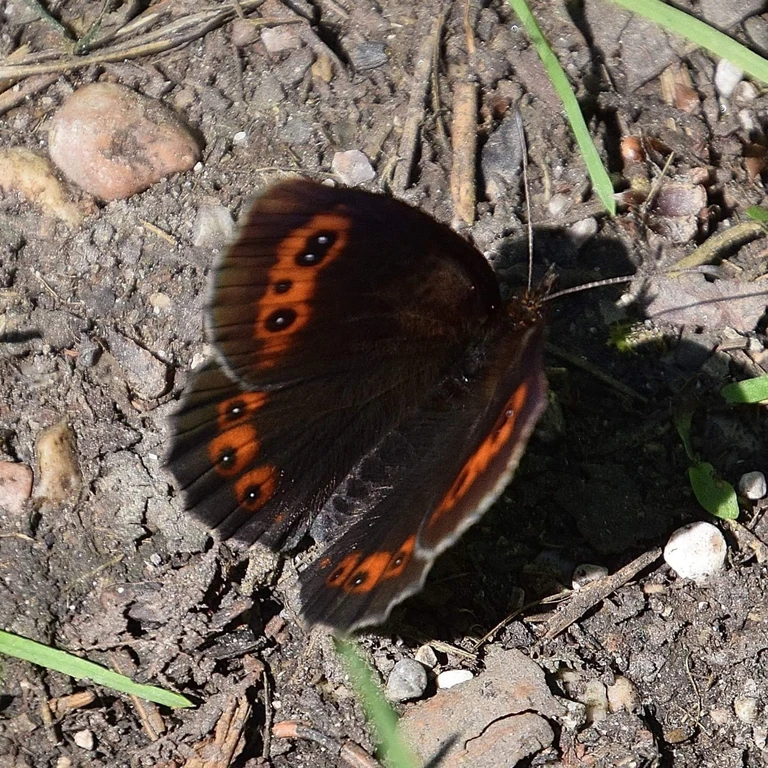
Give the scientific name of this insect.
Erebia aethiops
